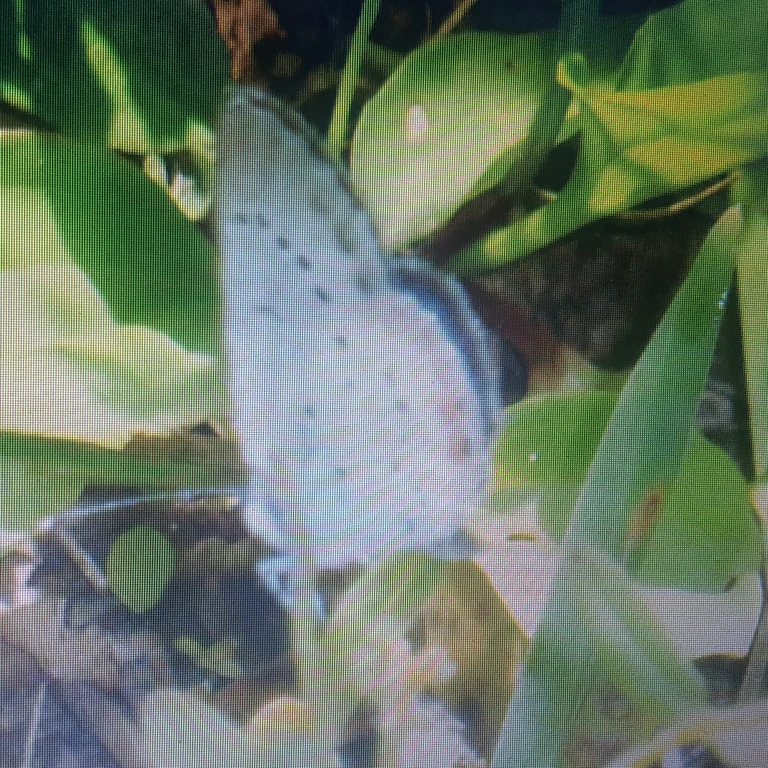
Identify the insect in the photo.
Cupido argiades (also Elkalyce argiades)
